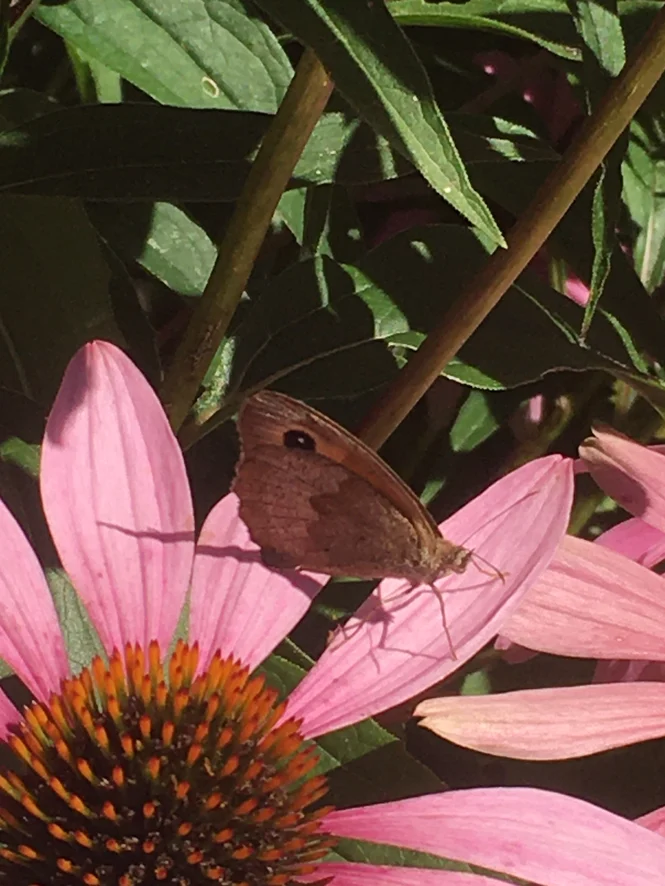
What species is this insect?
Maniola jurtina
